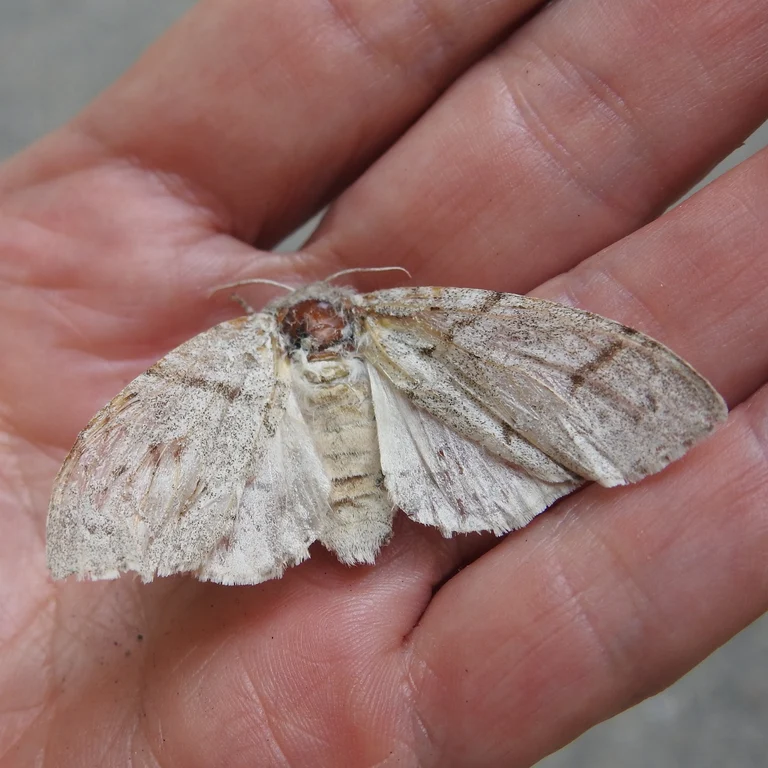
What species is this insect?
Calliteara pudibunda
